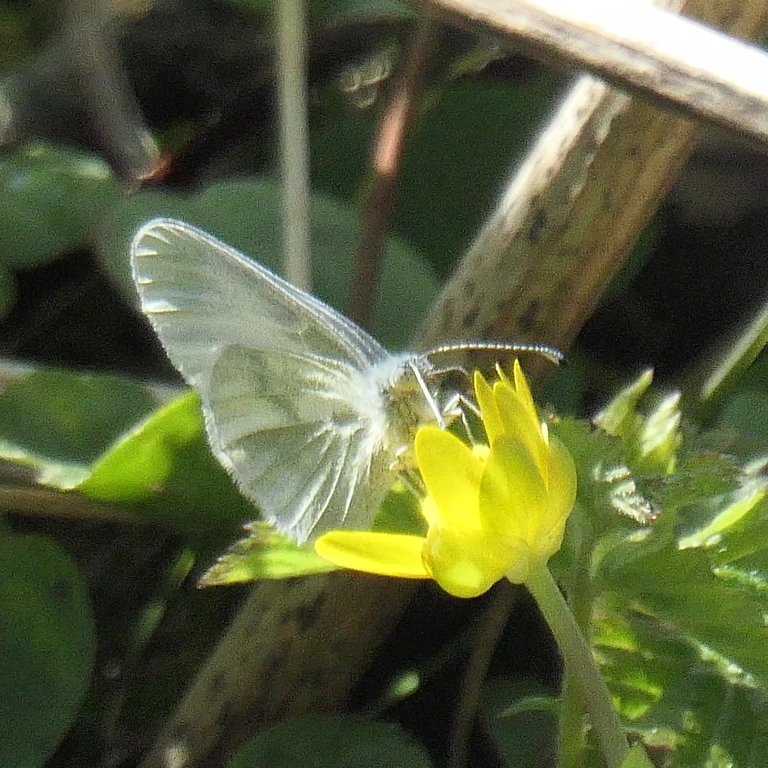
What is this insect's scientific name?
Leptidea sinapis/juvernica
